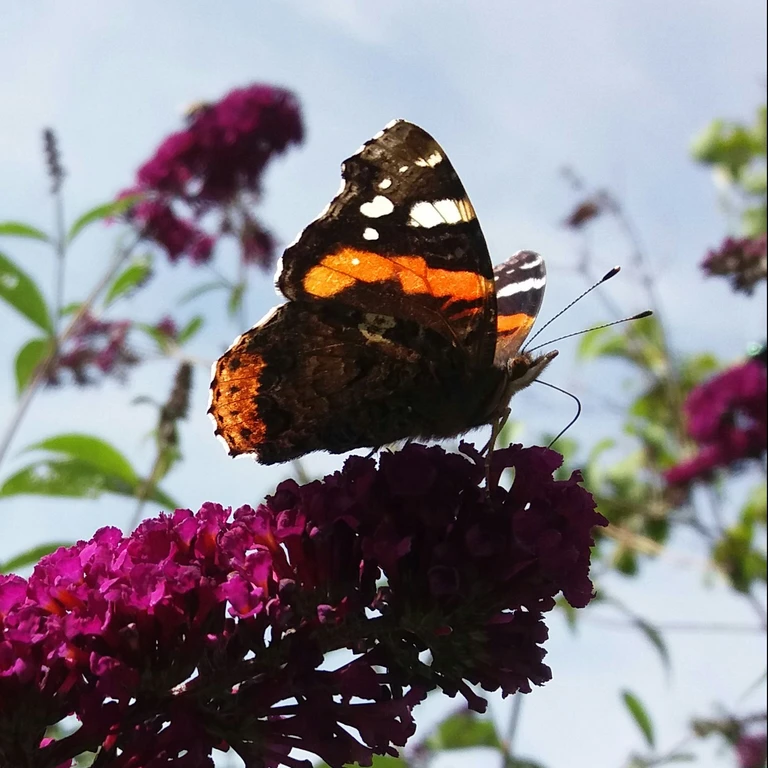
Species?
Vanessa atalanta
